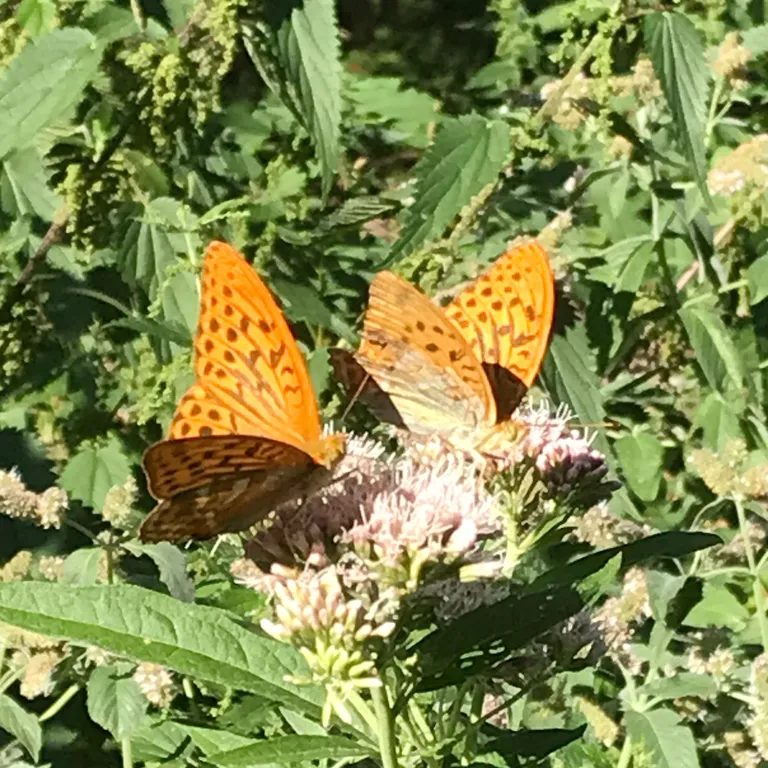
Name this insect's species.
Argynnis paphia
